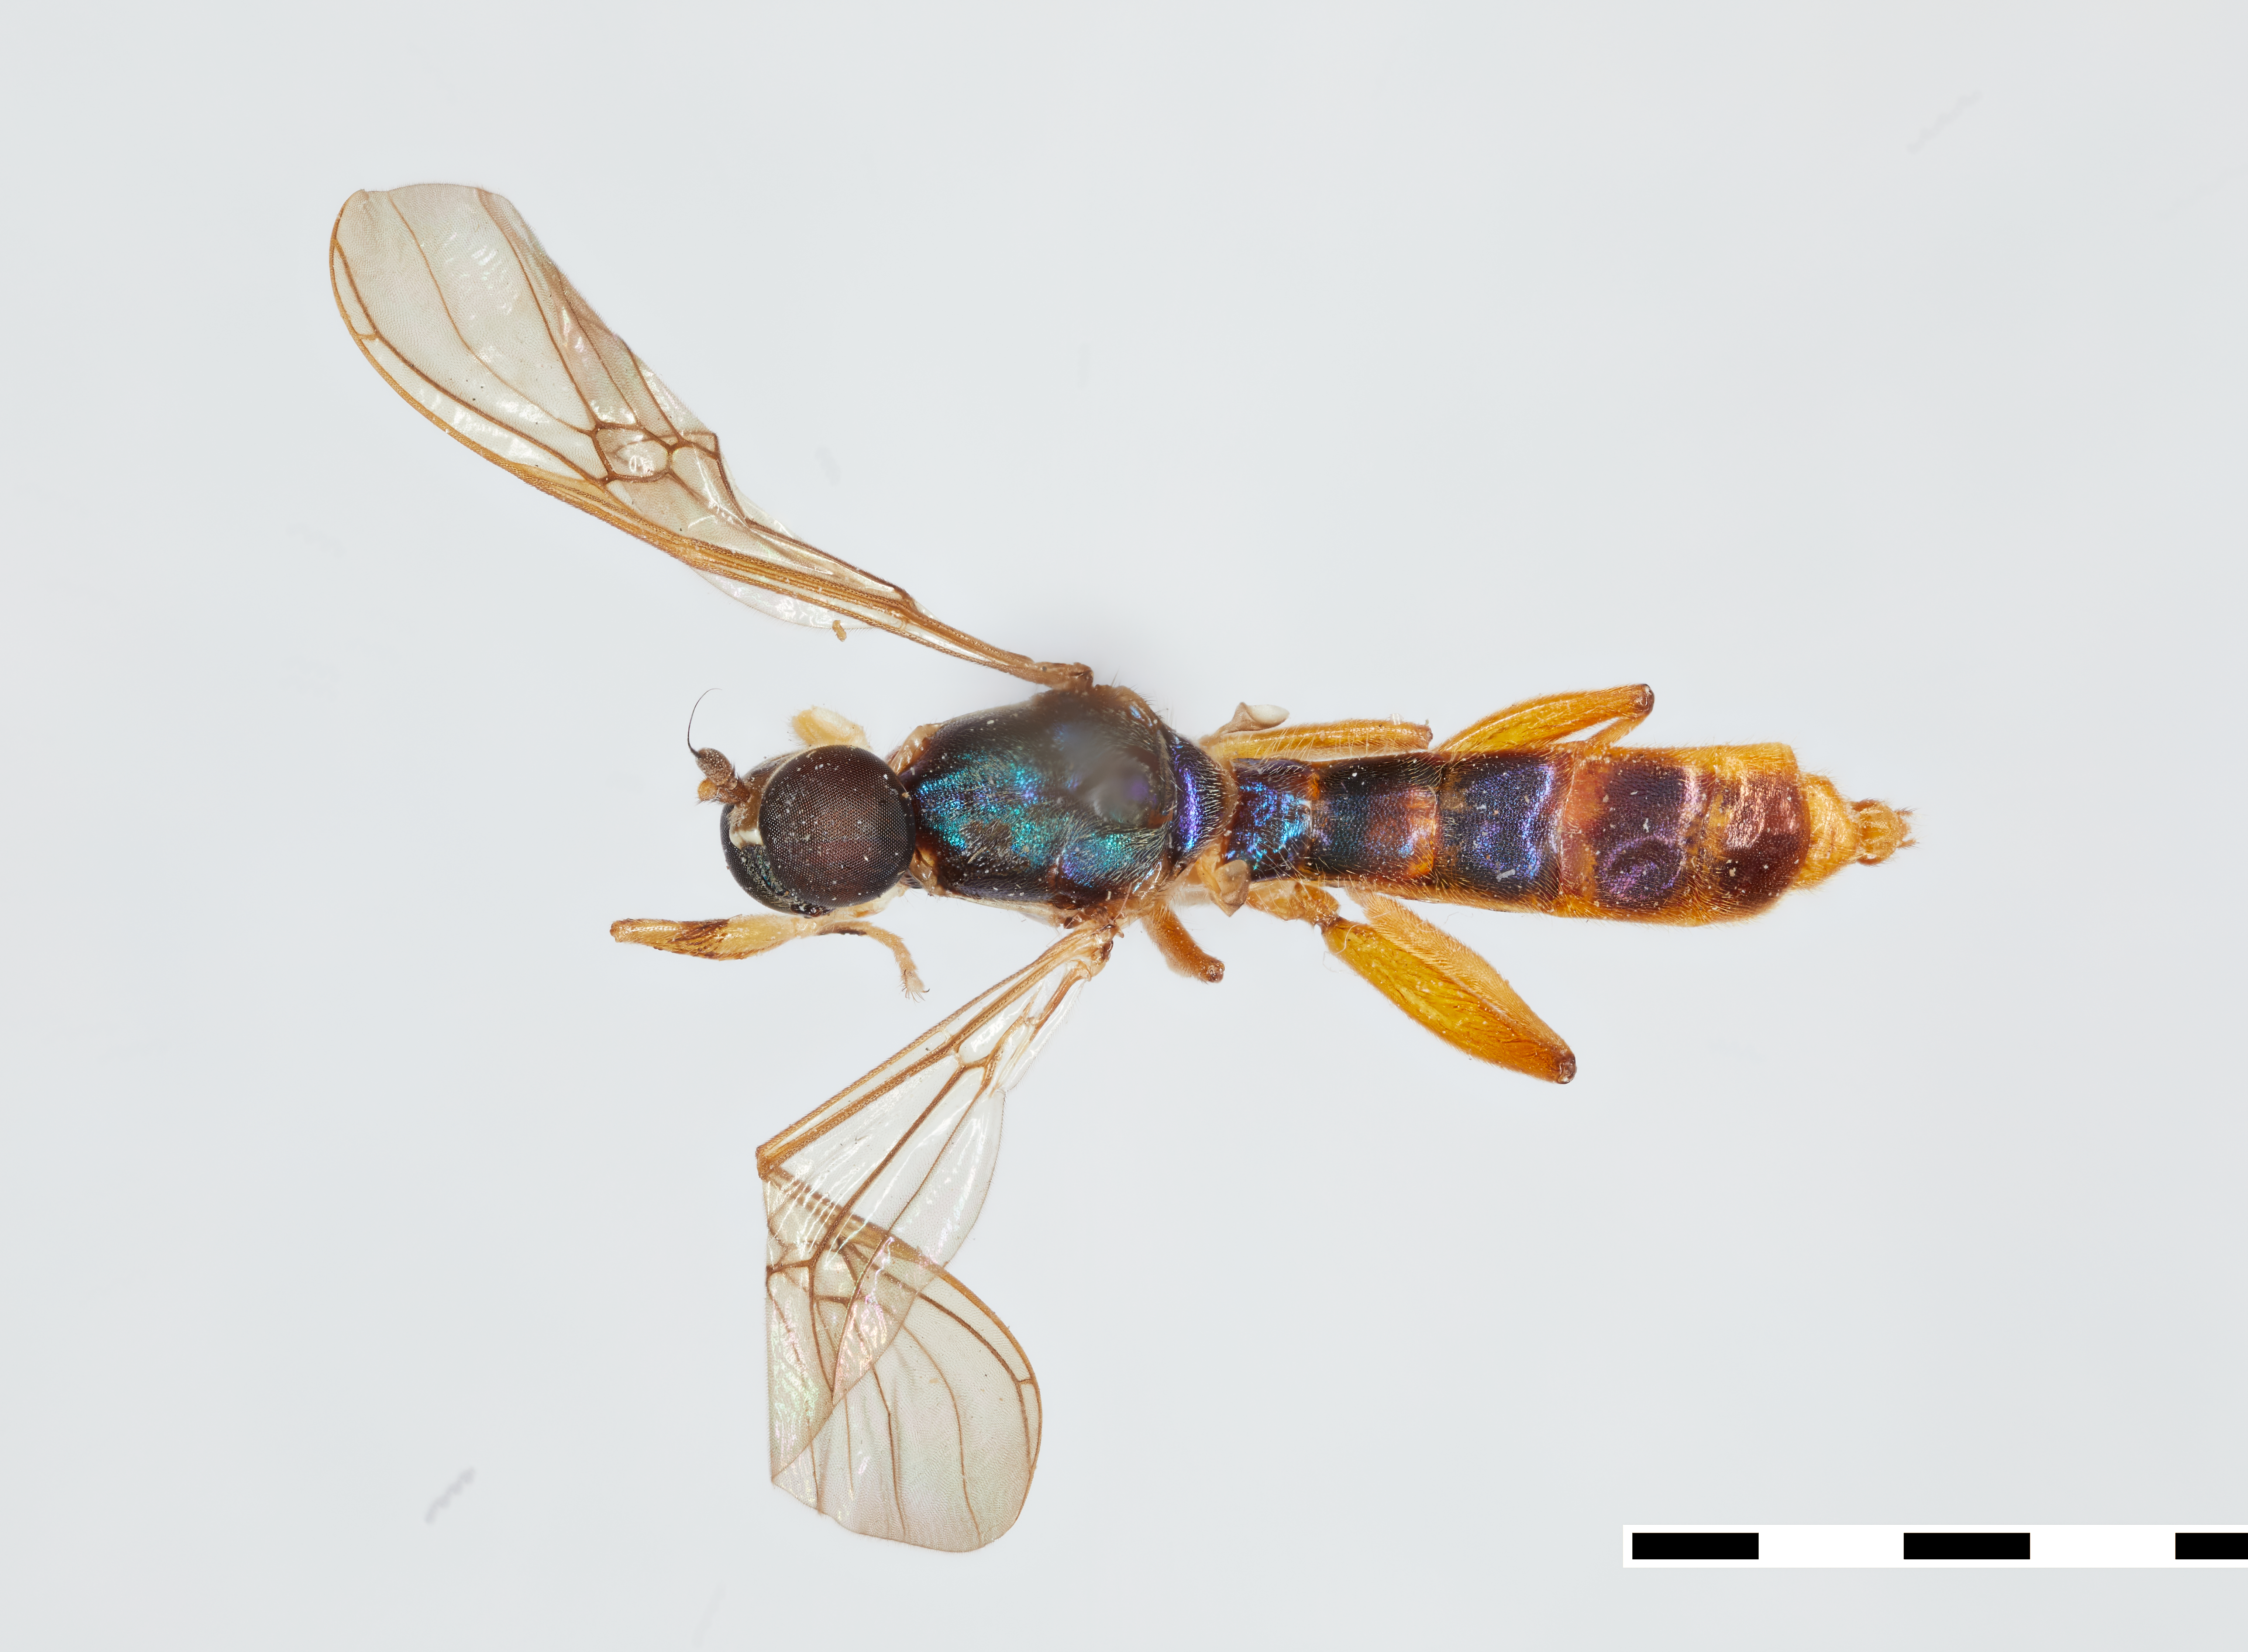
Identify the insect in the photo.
Merosargus lampronotus
